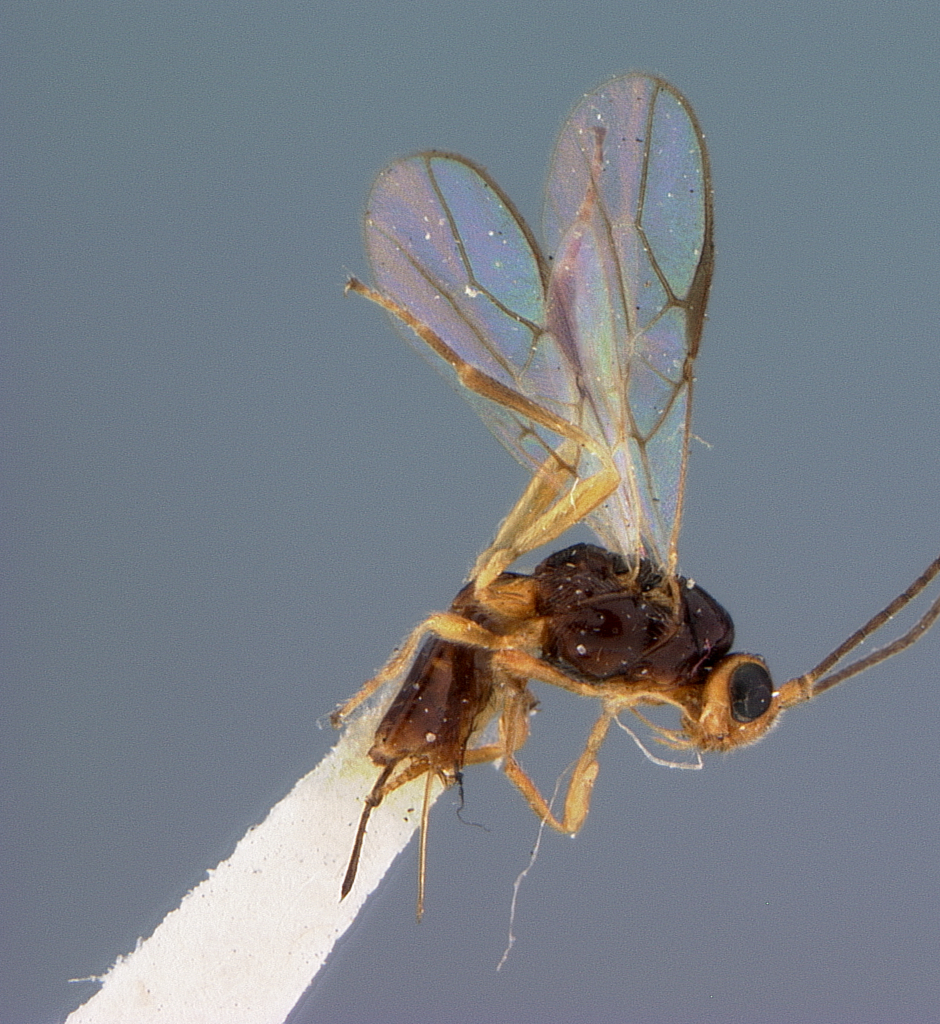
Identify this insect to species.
Phaenocarpa hicoriae
